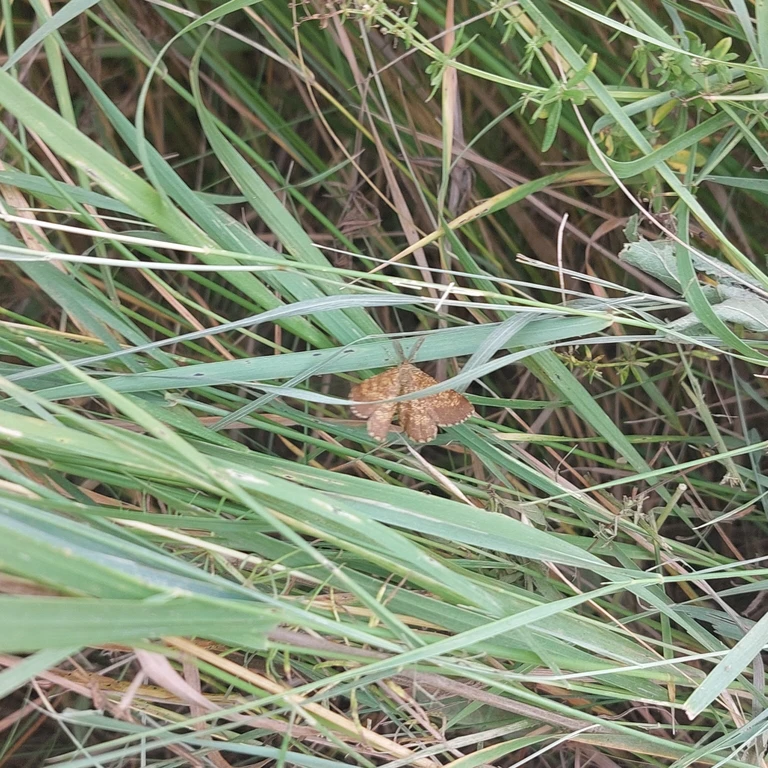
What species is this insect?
Ematurga atomaria
